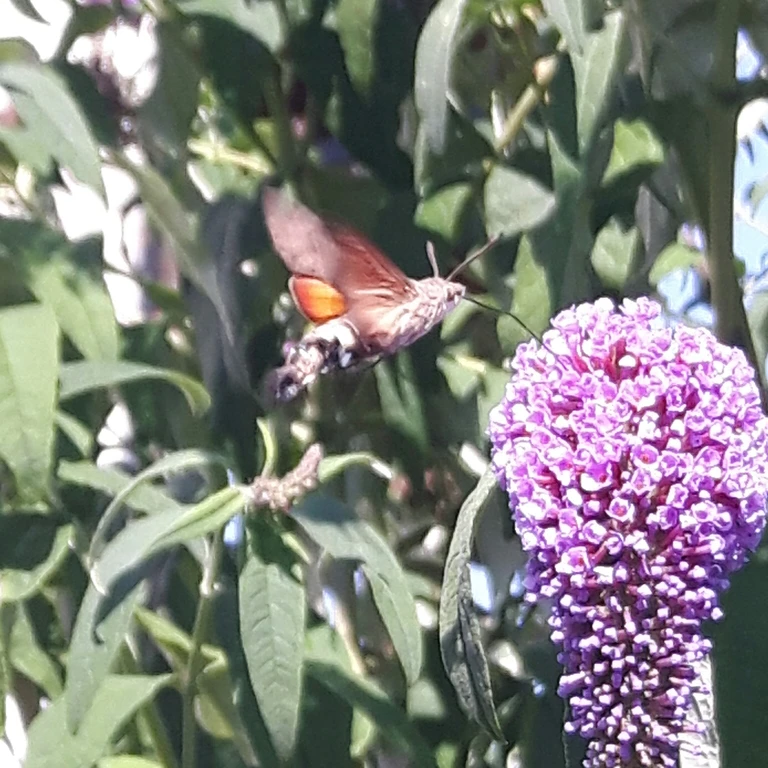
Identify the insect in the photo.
Macroglossum stellatarum
